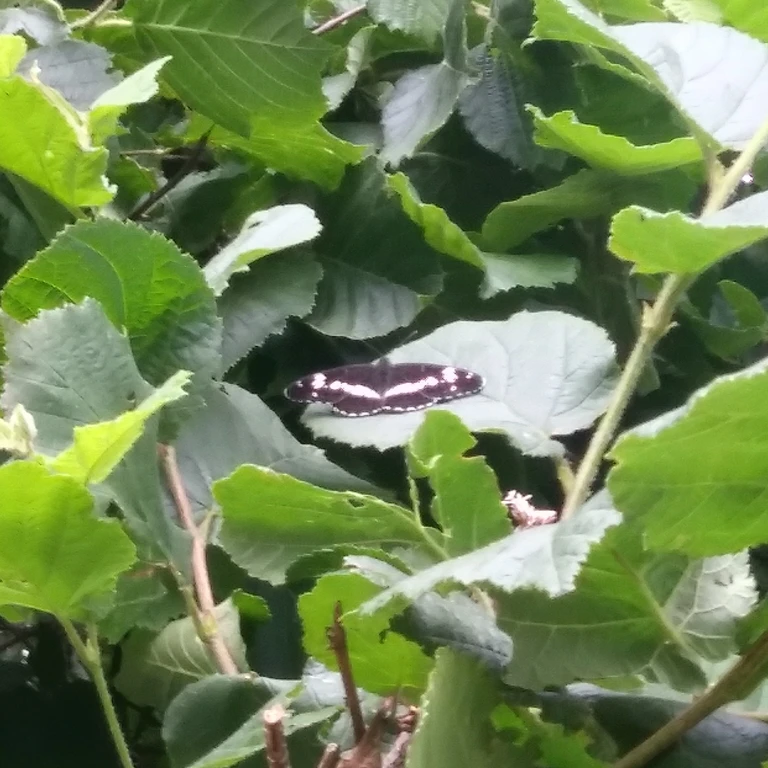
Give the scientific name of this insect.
Neptis rivularis
